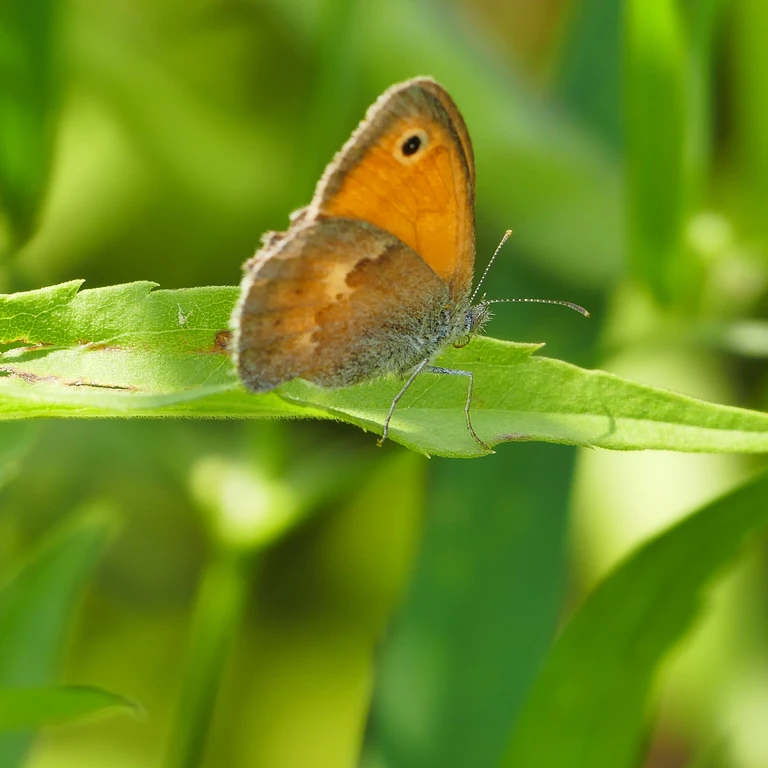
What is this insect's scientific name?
Coenonympha pamphilus
